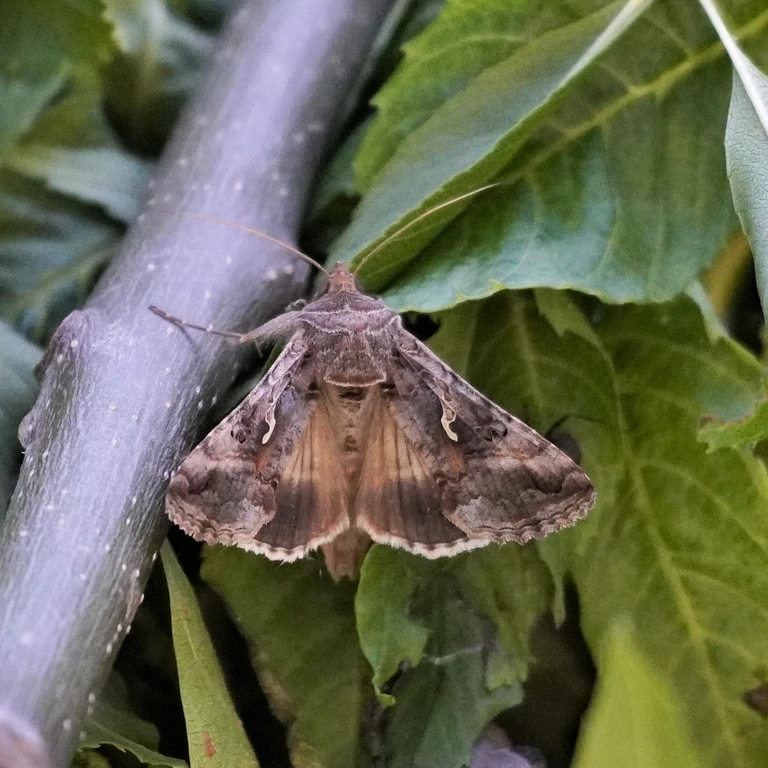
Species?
Autographa gamma
